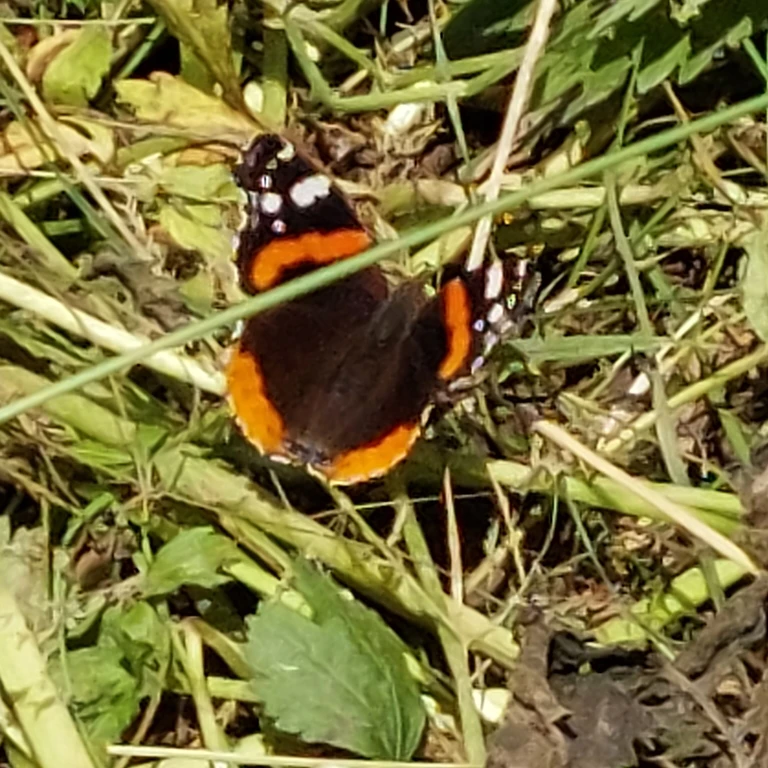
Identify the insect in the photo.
Vanessa atalanta
